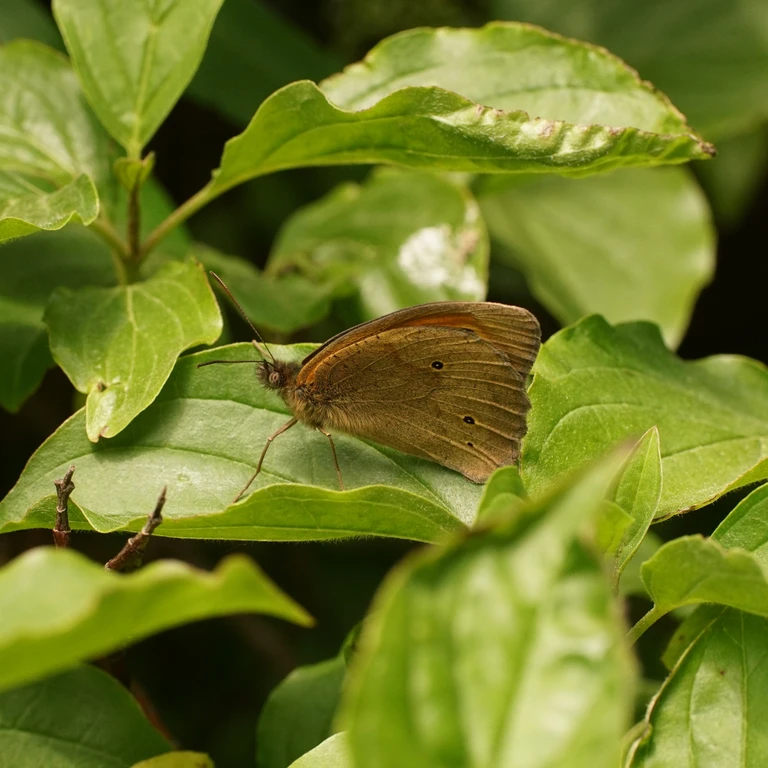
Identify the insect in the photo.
Maniola jurtina
